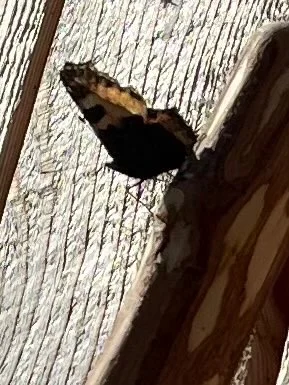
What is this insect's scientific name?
Aglais urticae
